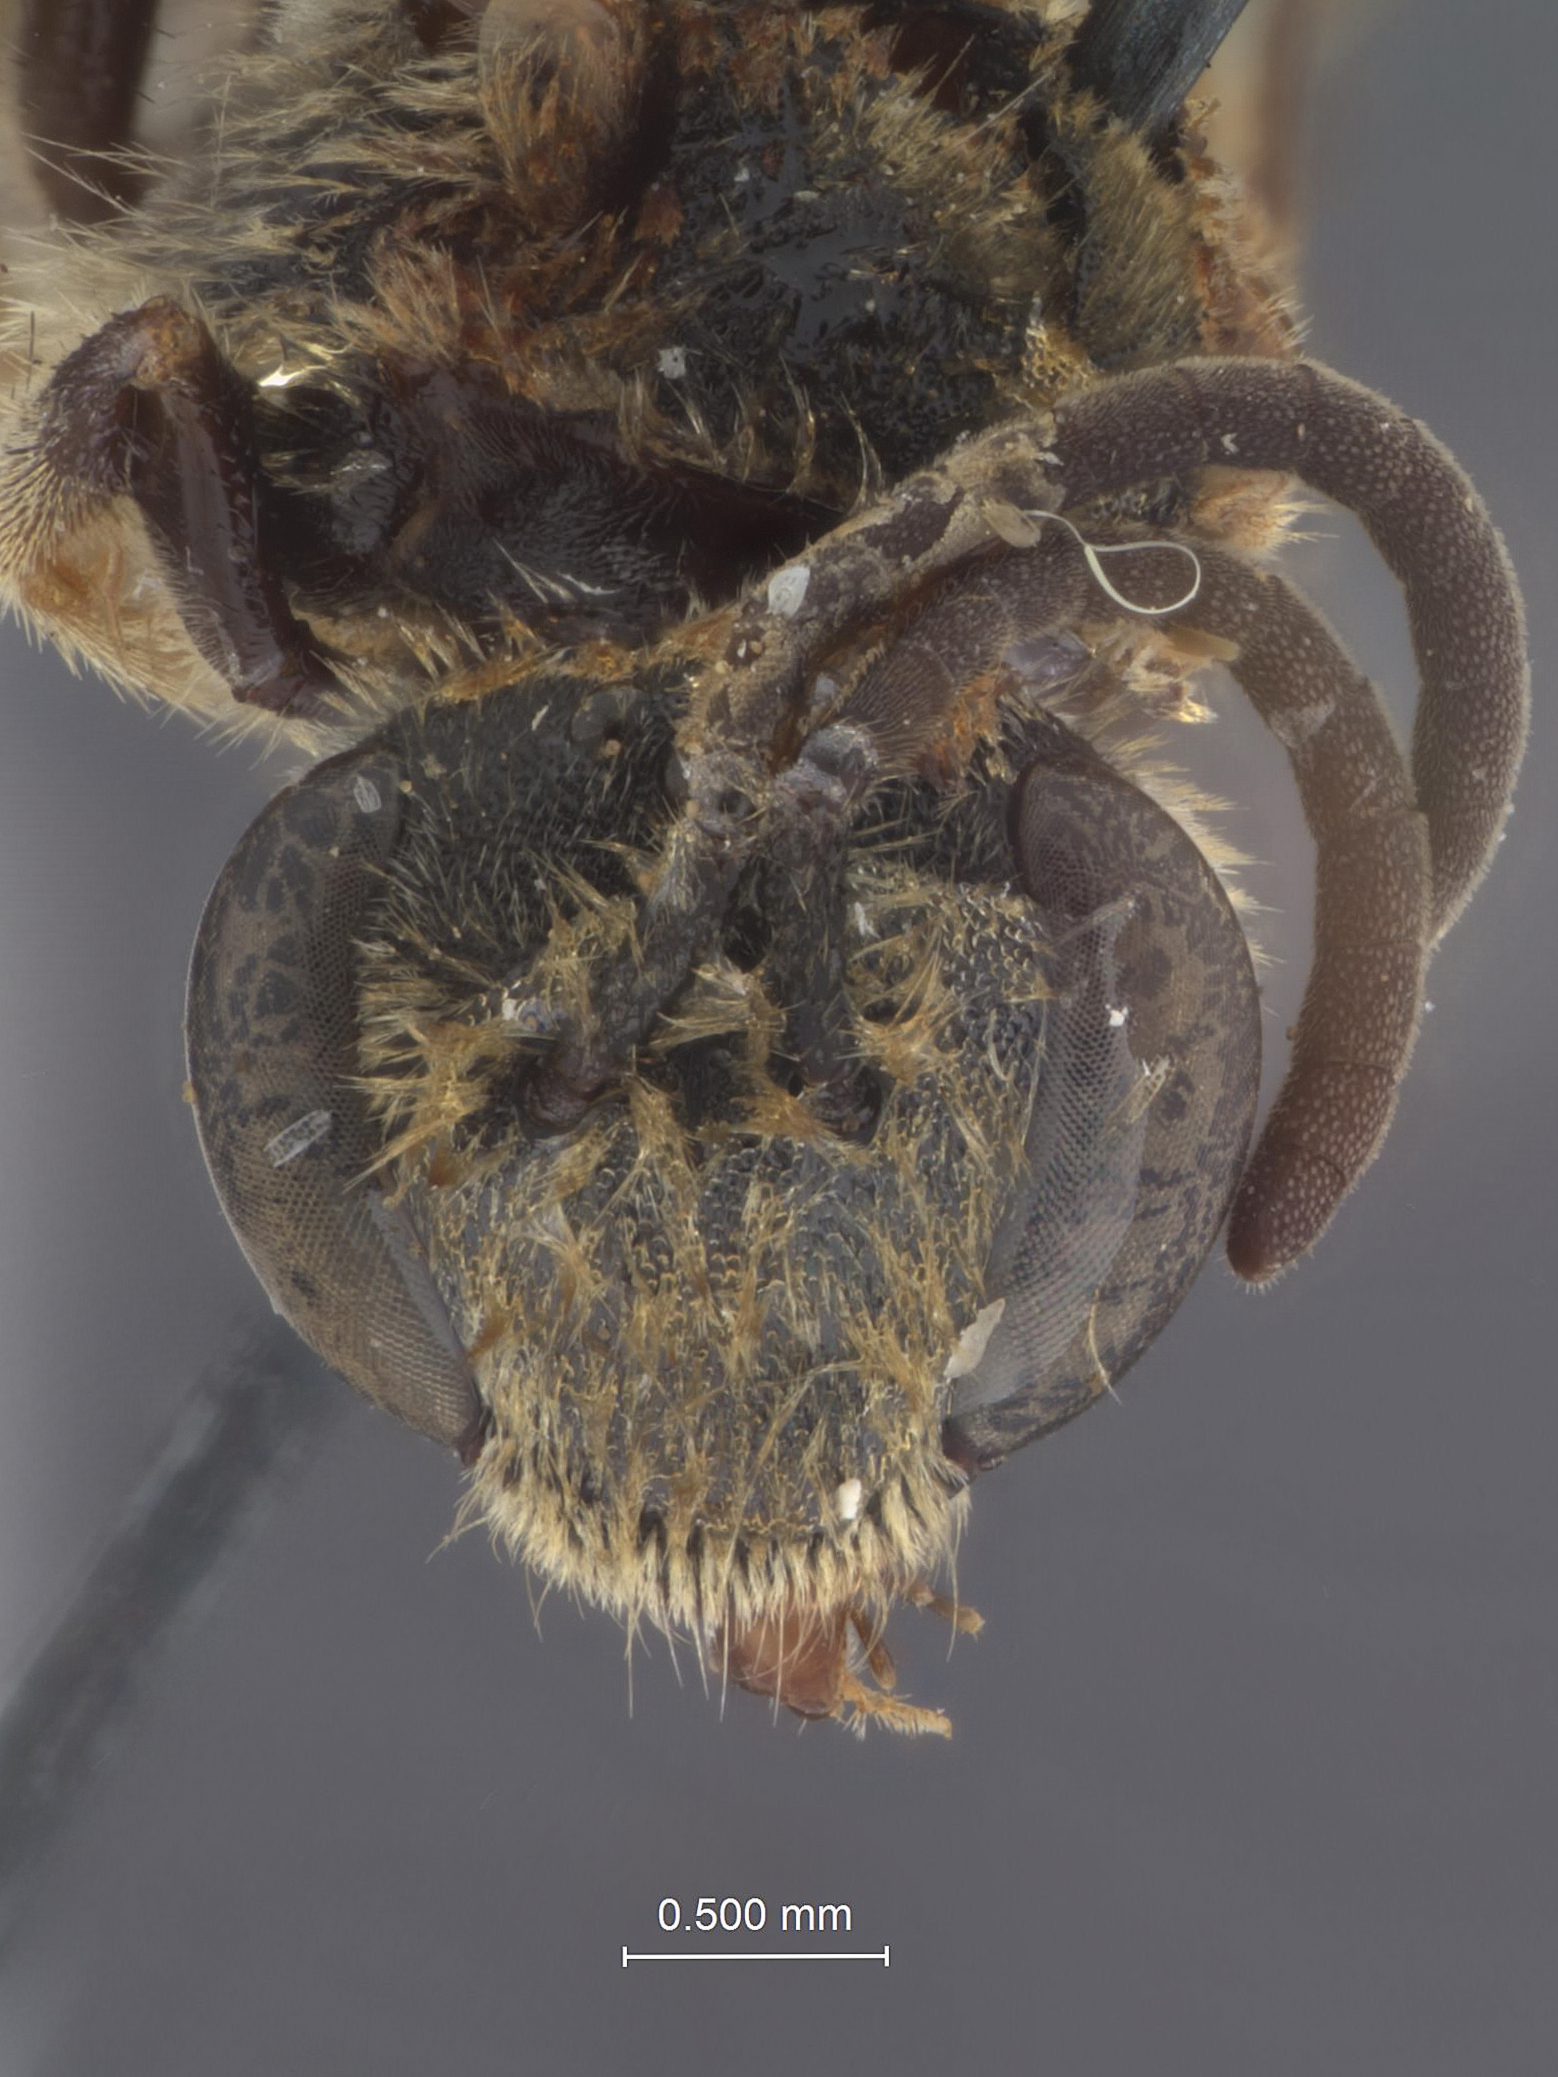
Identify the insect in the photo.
Lipotriches gracilis
